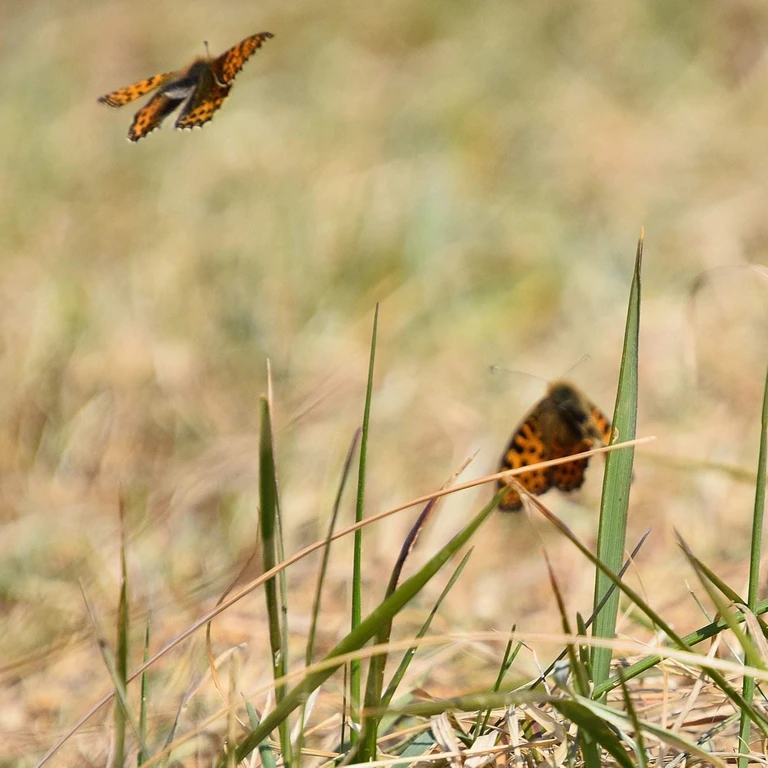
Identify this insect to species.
Issoria lathonia
